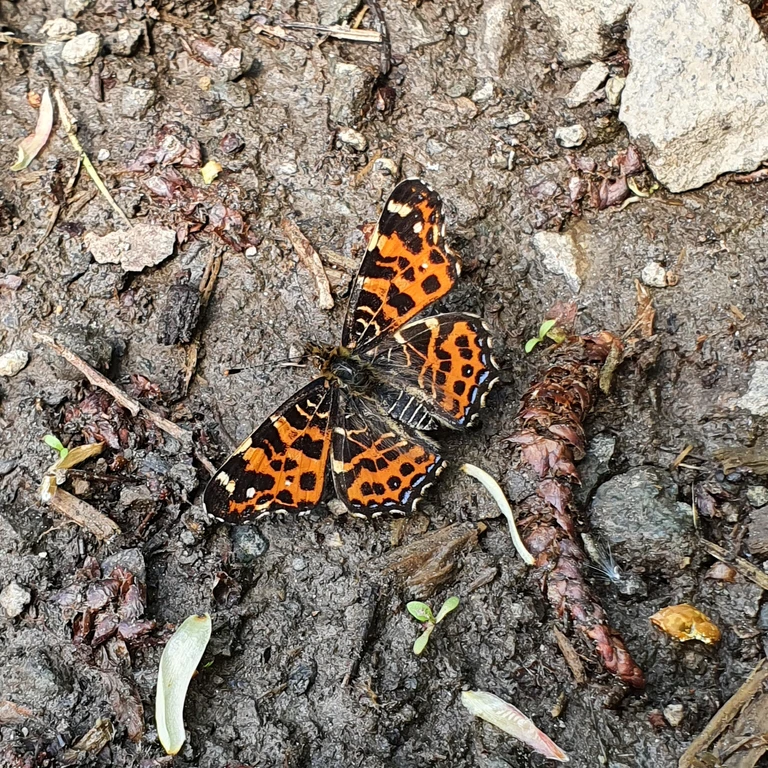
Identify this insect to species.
Araschnia levana
